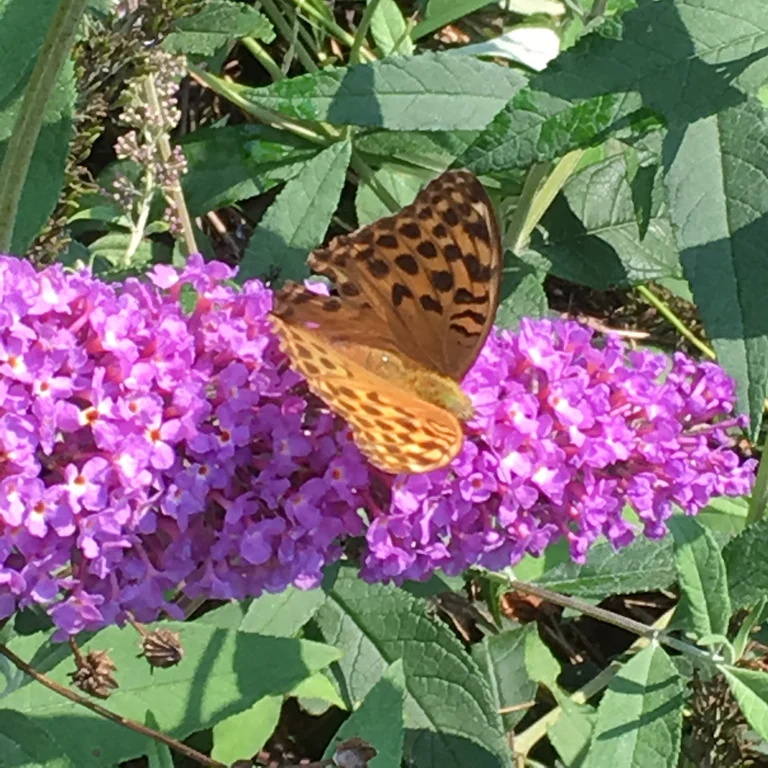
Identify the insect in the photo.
Argynnis paphia
